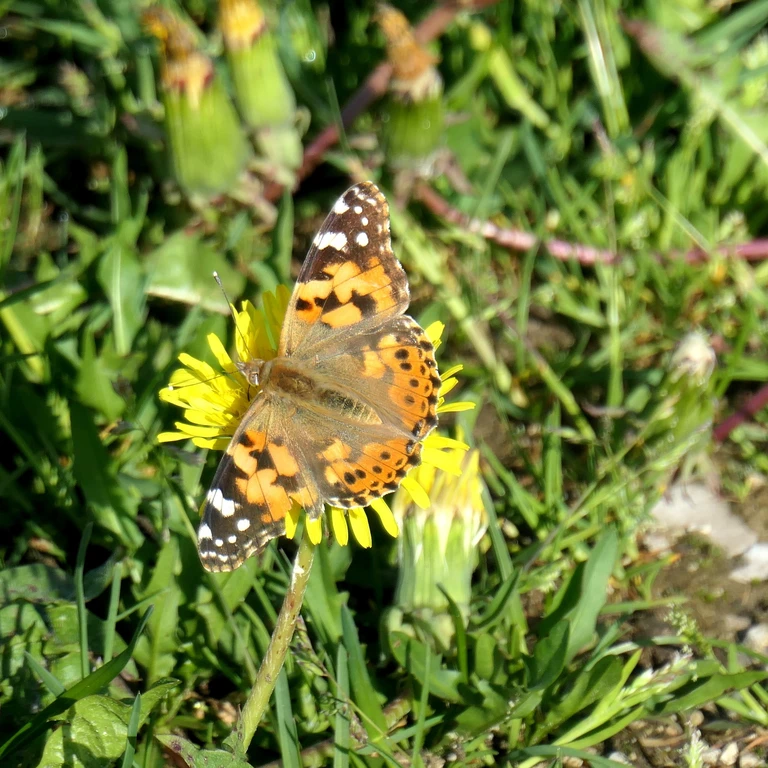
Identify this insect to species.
Vanessa cardui
